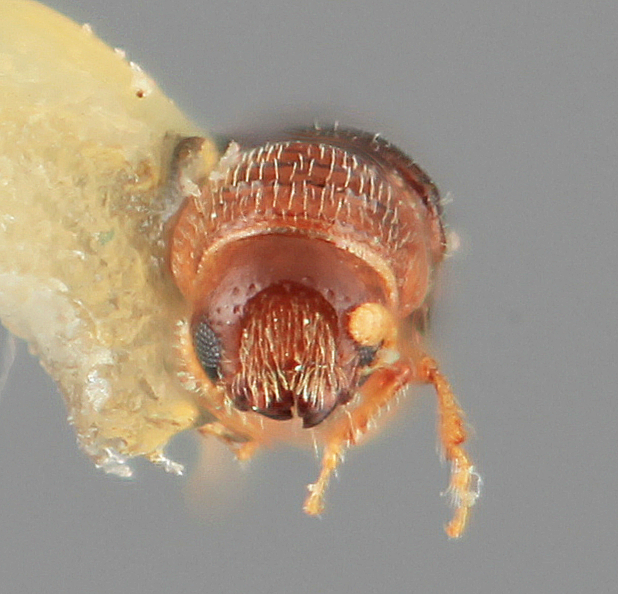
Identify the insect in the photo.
Pityophthorus atomus
